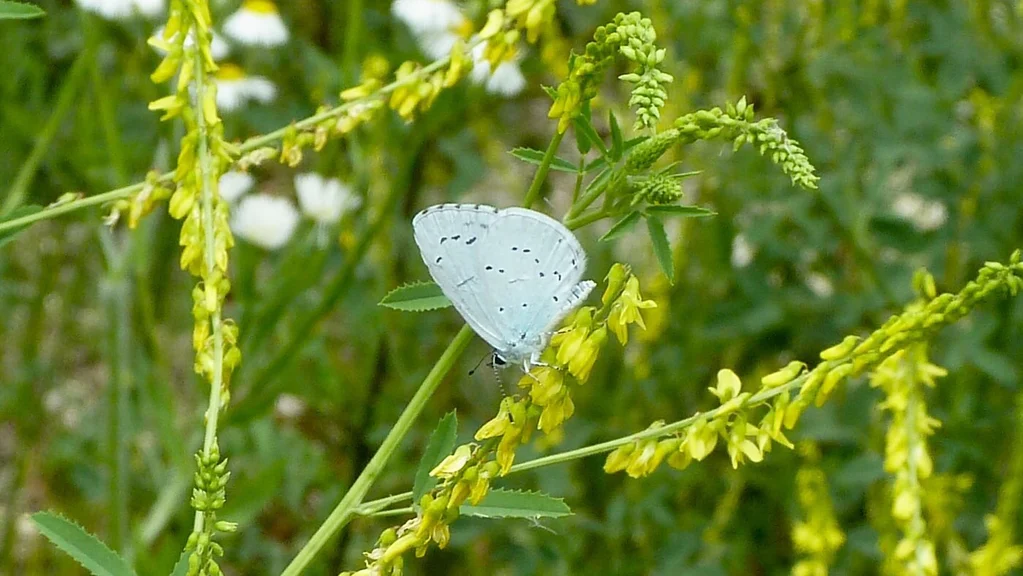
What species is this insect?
Celastrina argiolus
